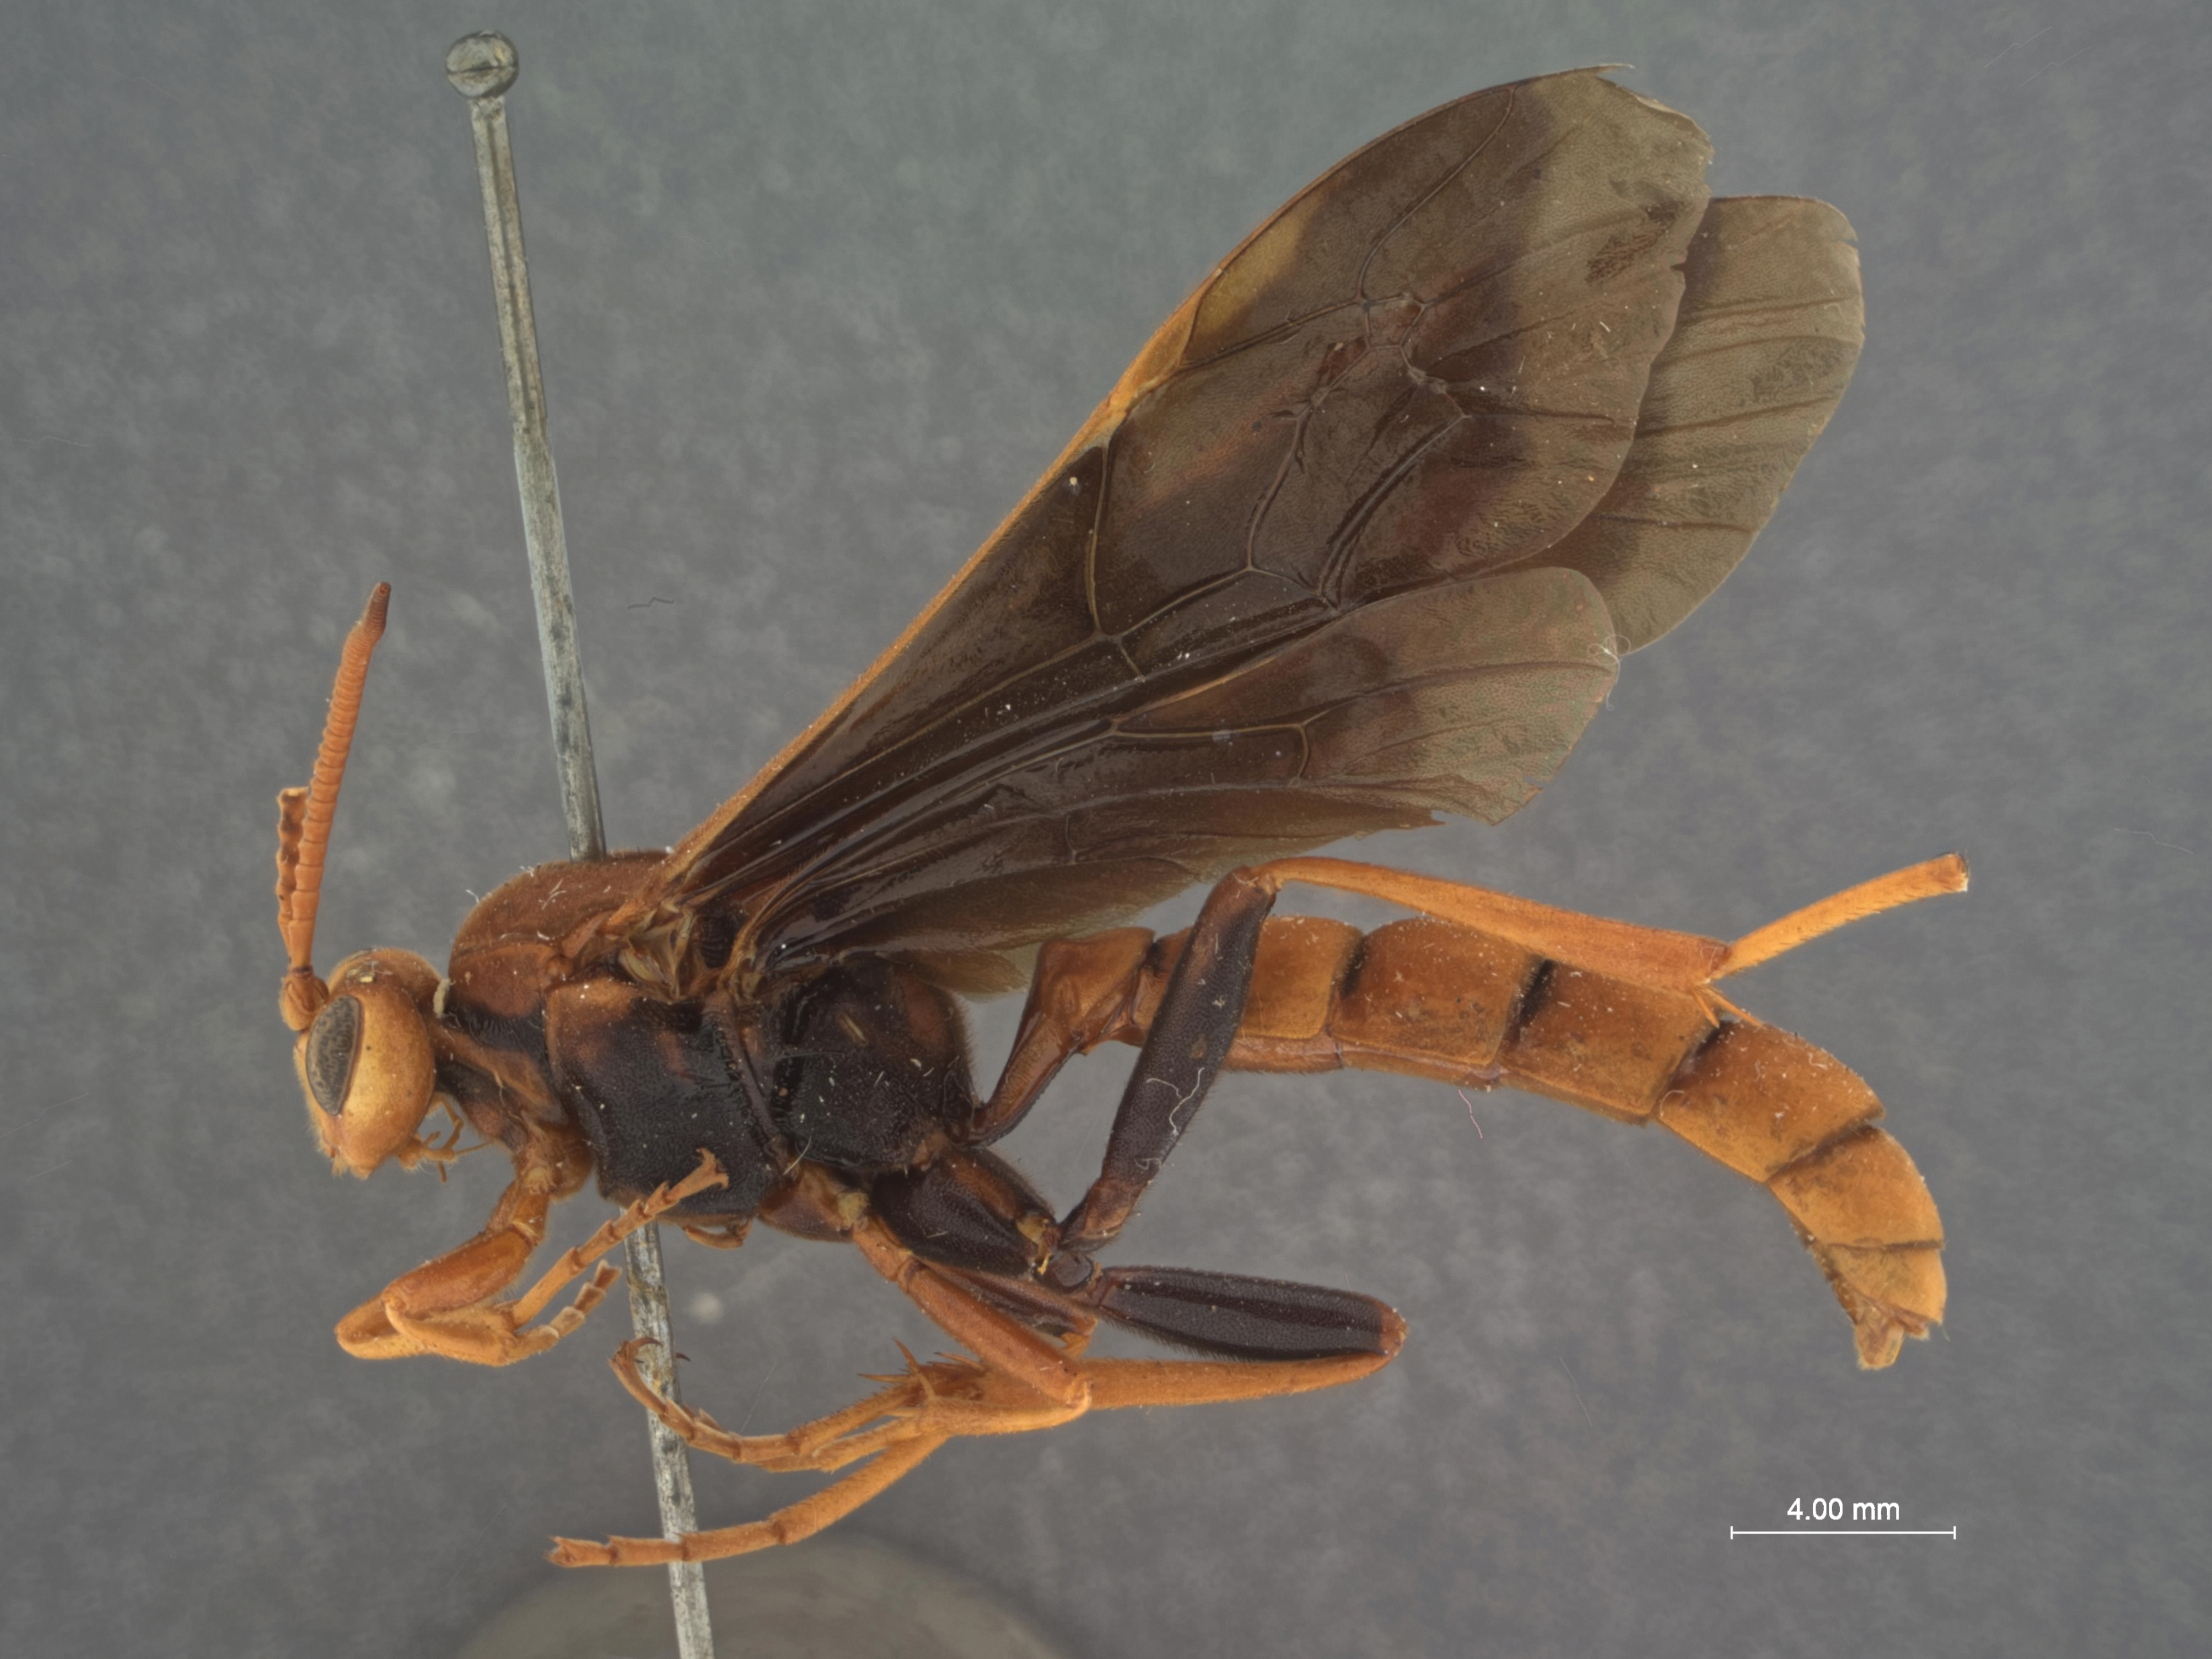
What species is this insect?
Conocalama galbinata
